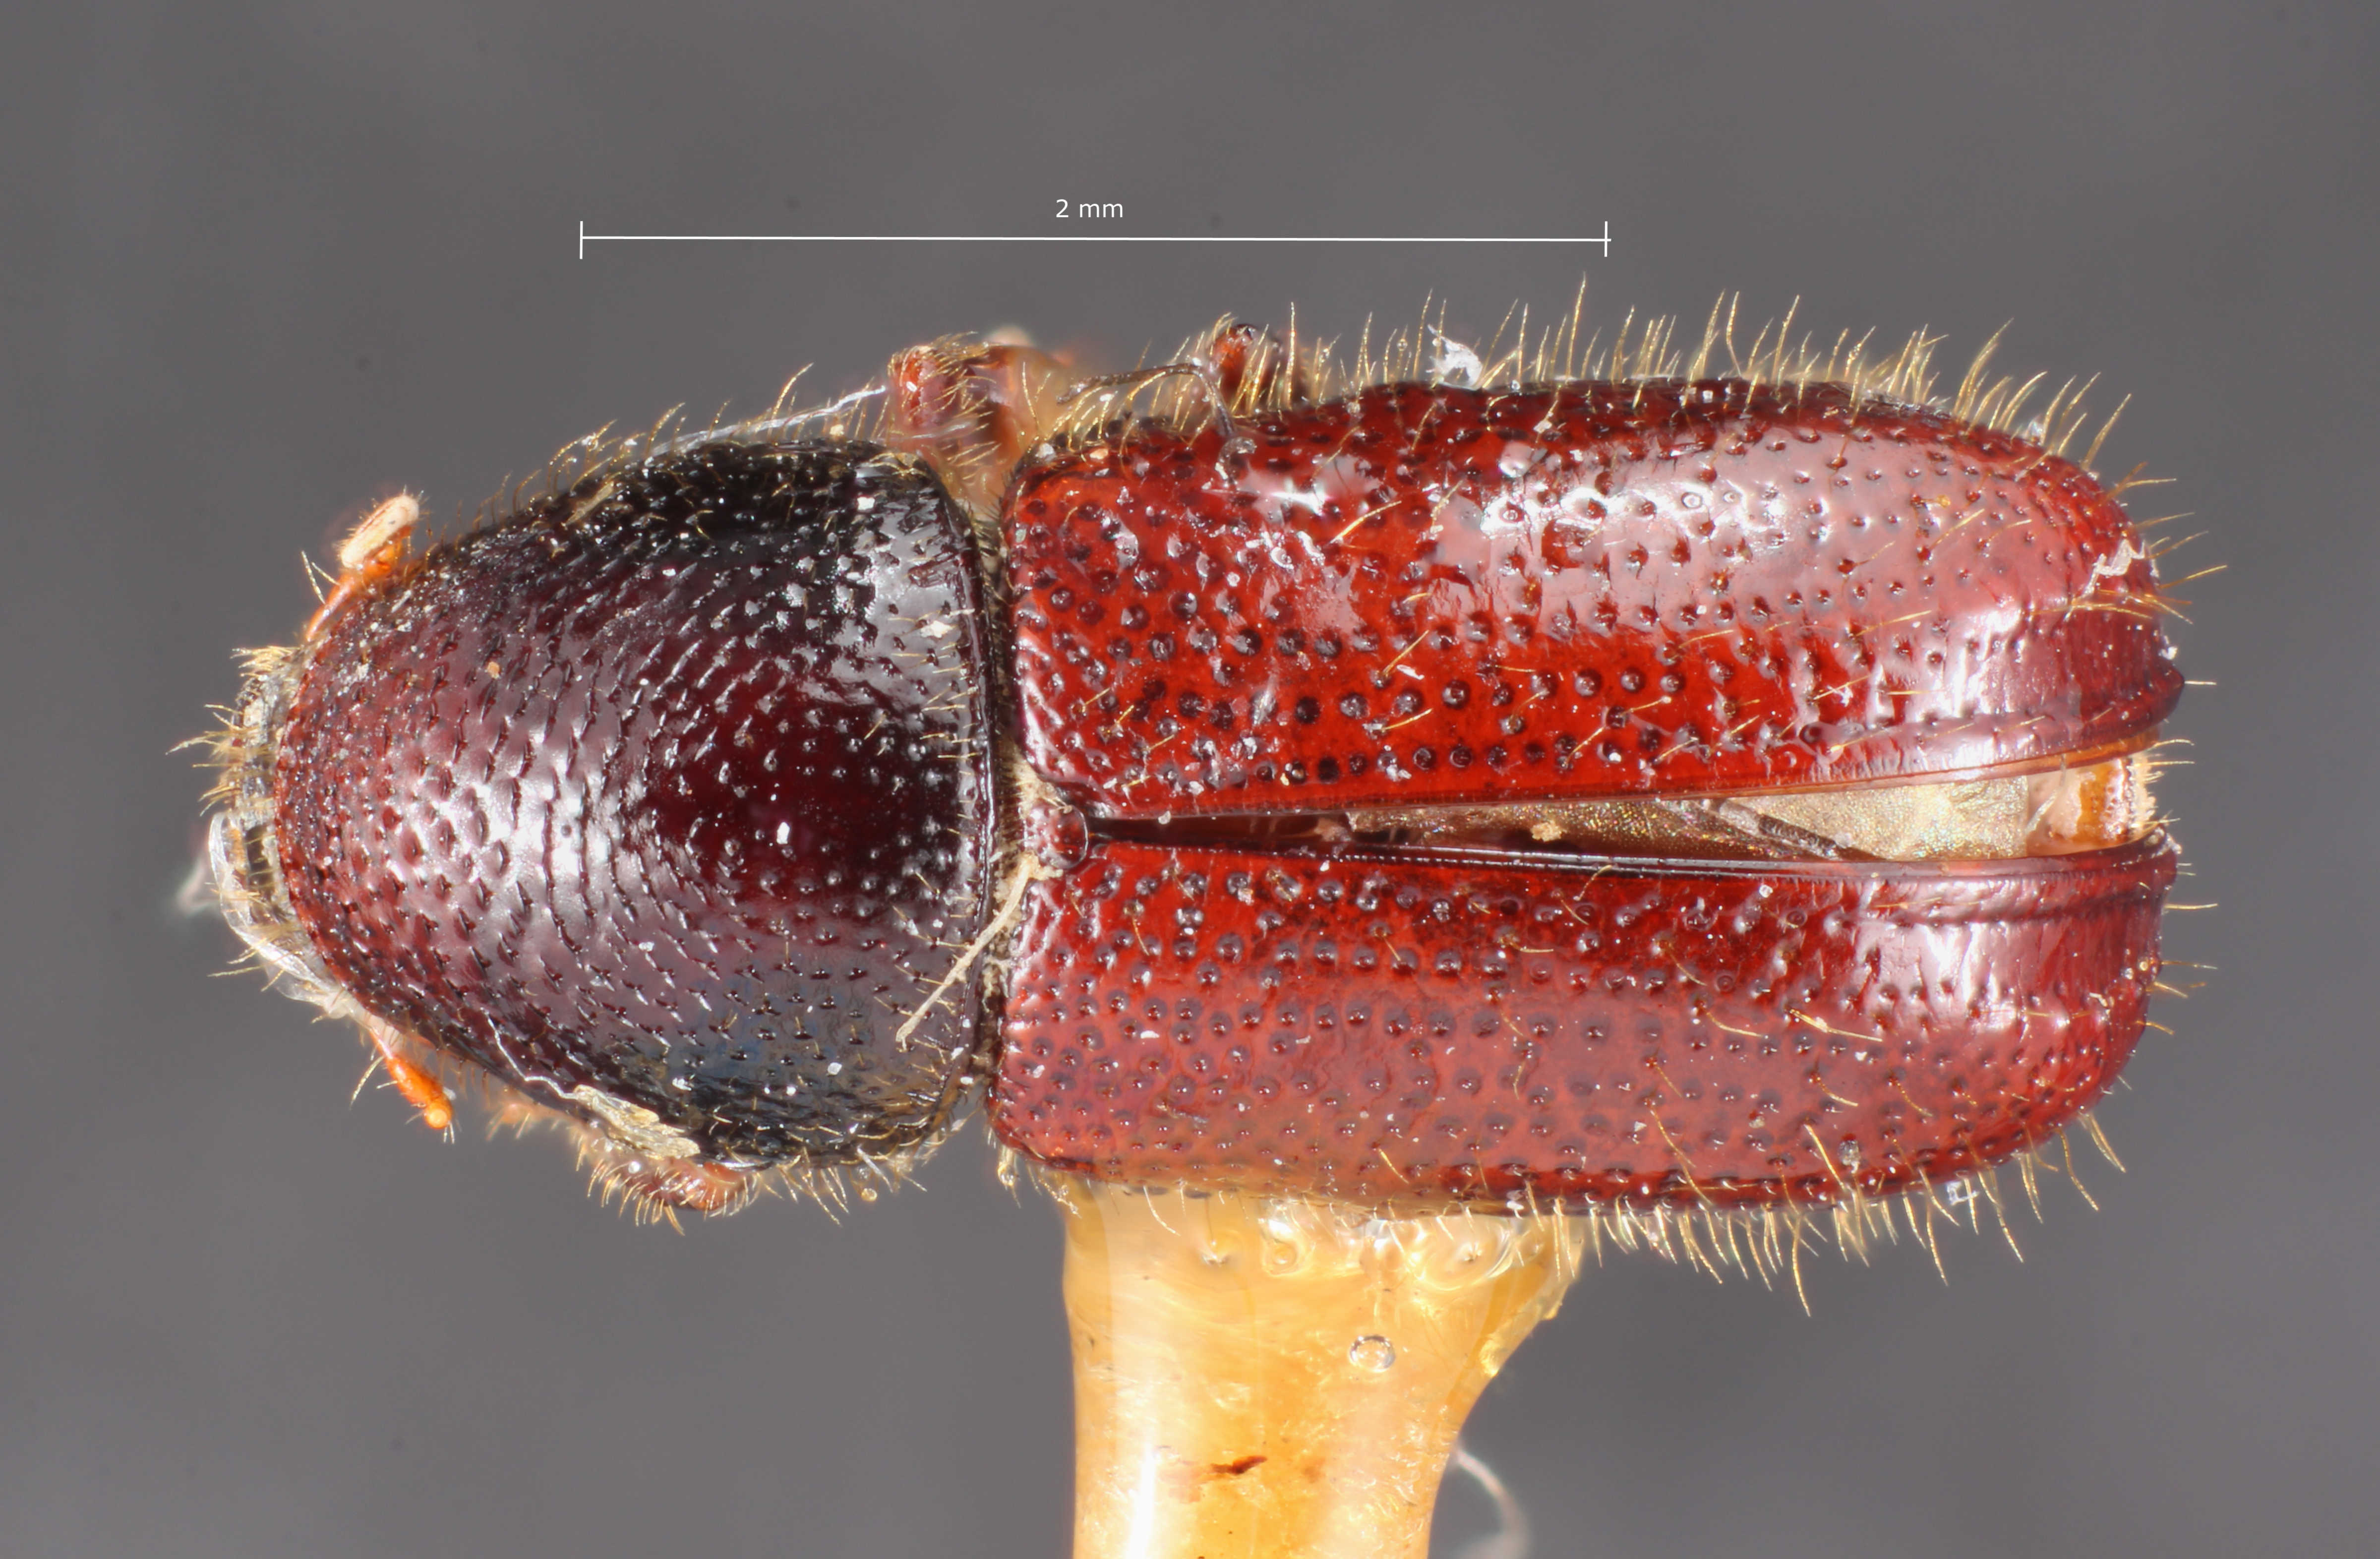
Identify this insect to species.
Conophthorus ponderosae
